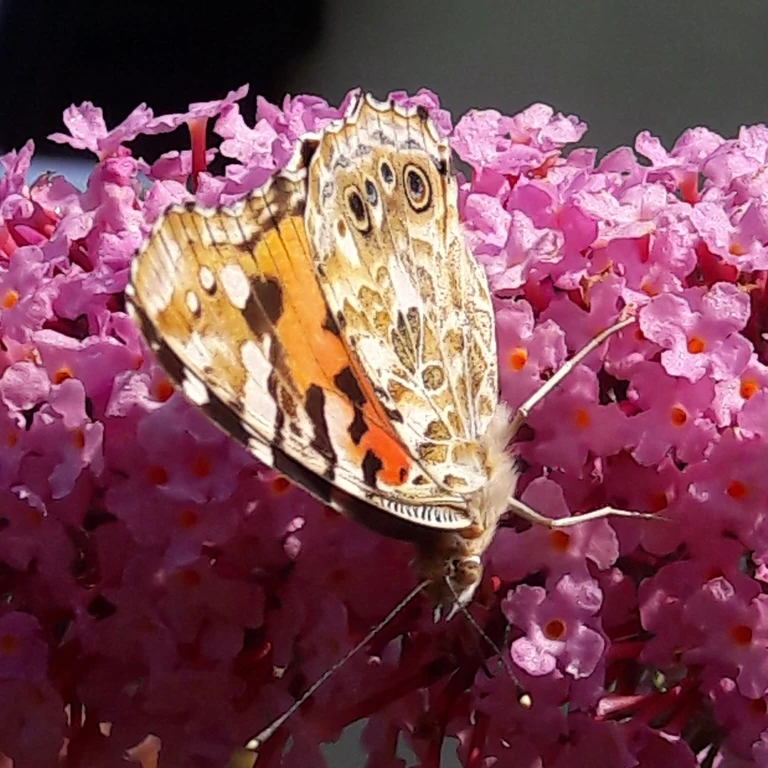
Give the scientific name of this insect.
Vanessa cardui
